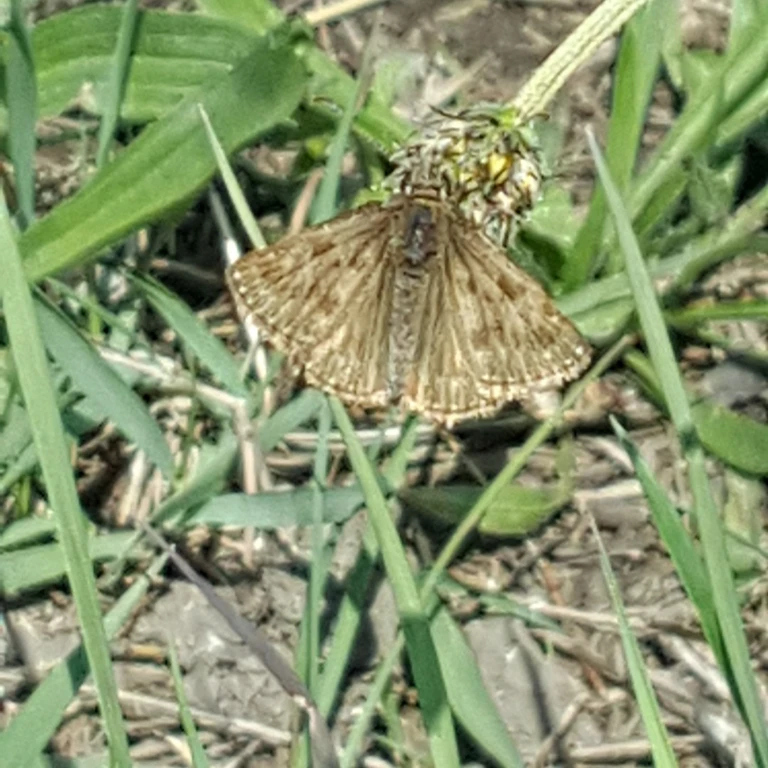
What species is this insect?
Erynnis tages
